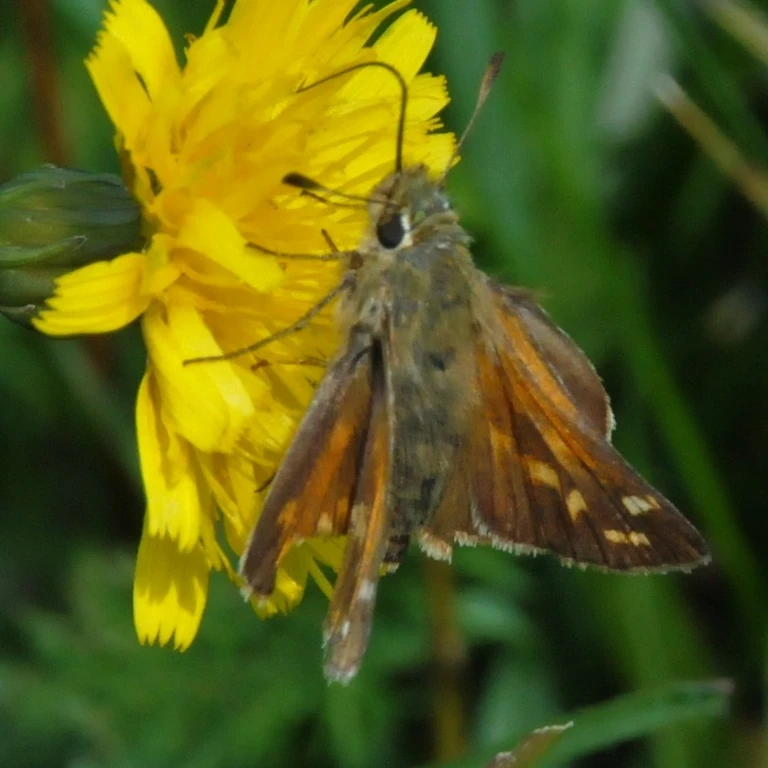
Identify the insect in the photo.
Hesperia comma
